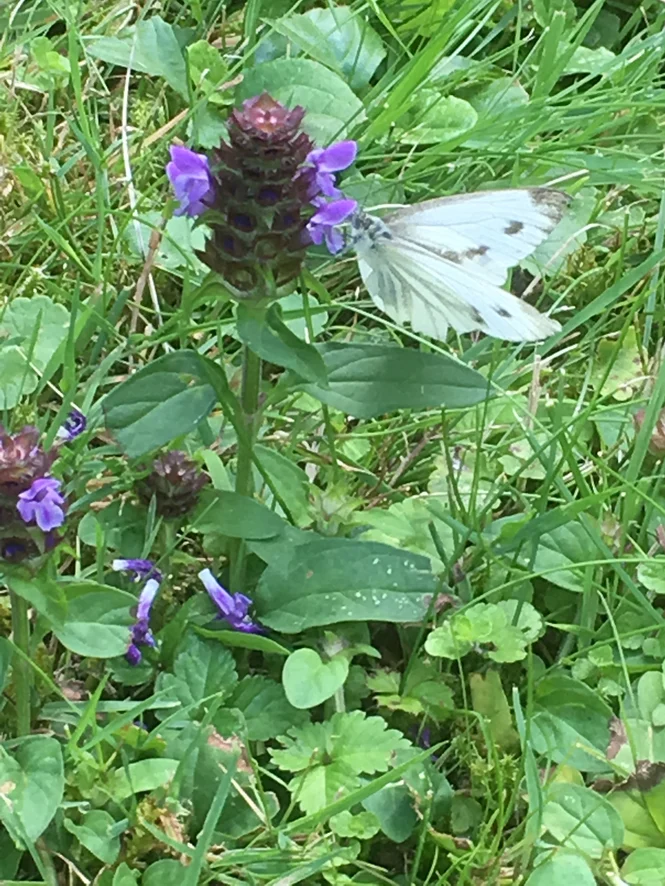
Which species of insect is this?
Pieris napi
